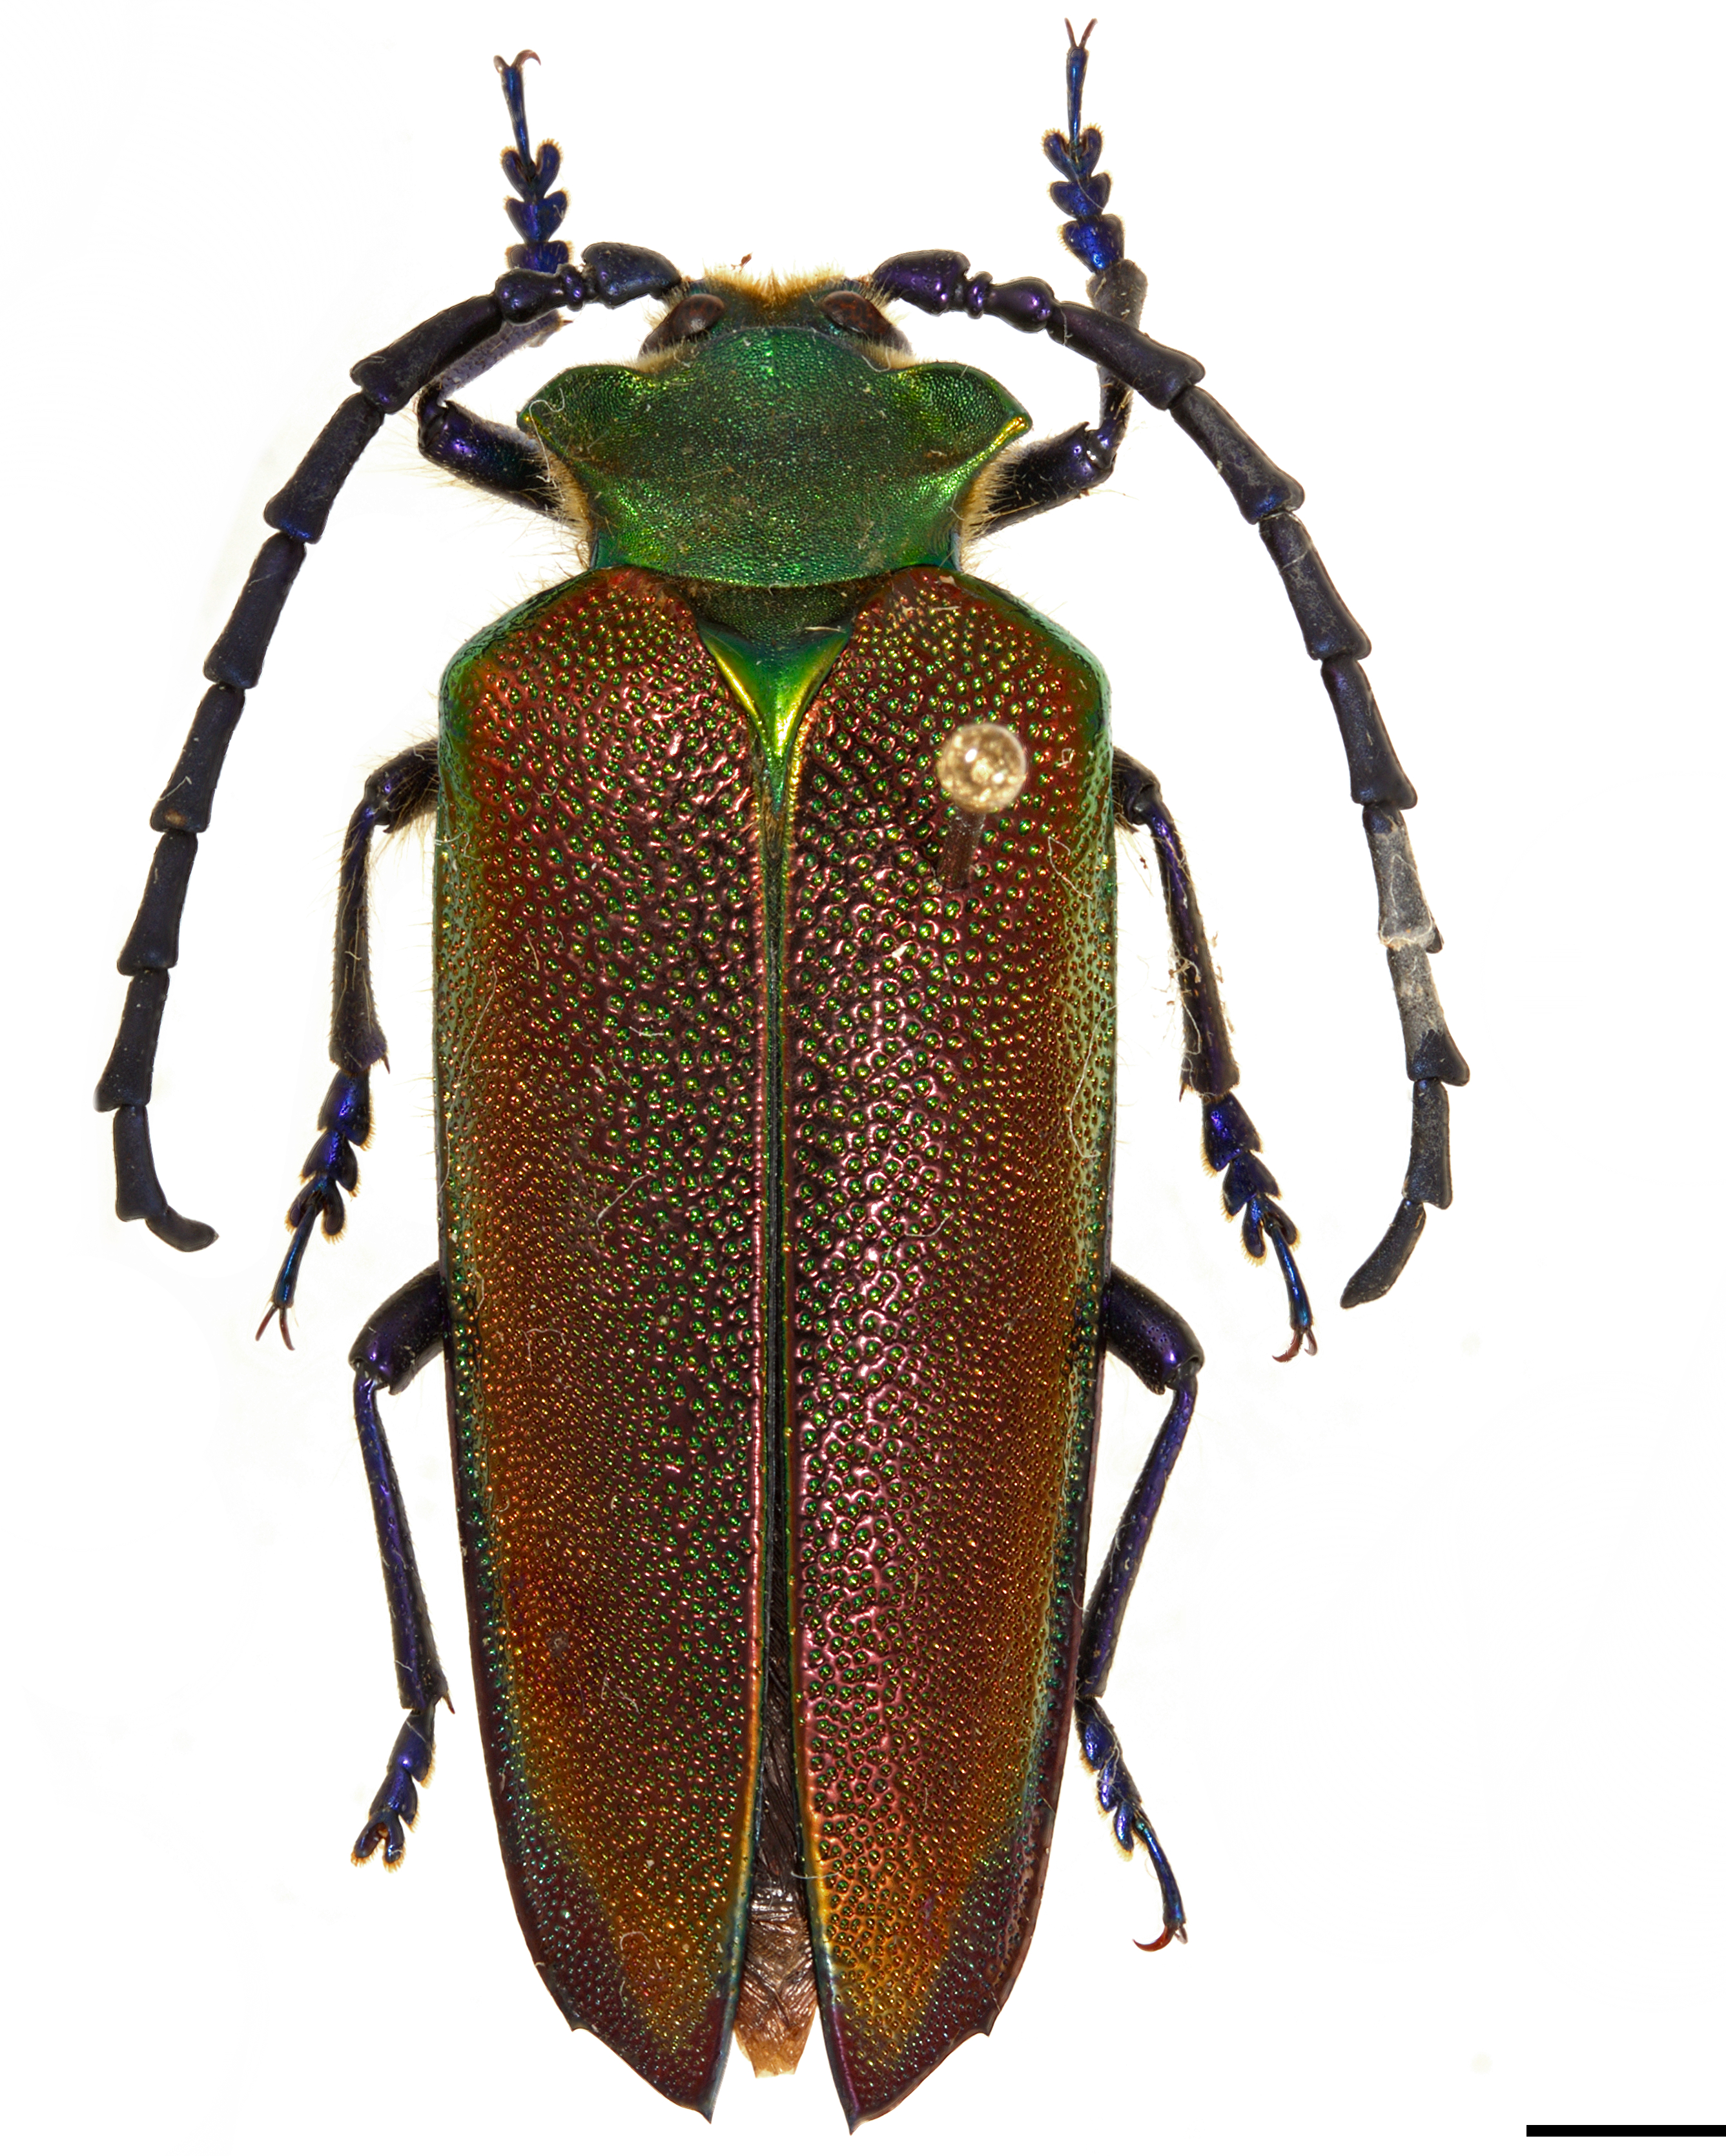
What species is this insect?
Cheloderus childreni
